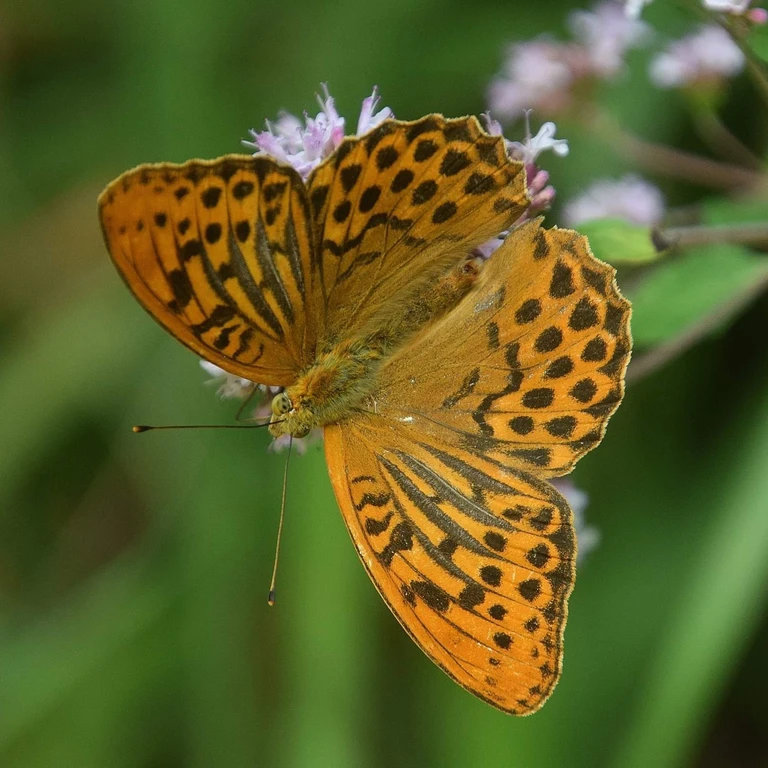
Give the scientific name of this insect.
Argynnis paphia
